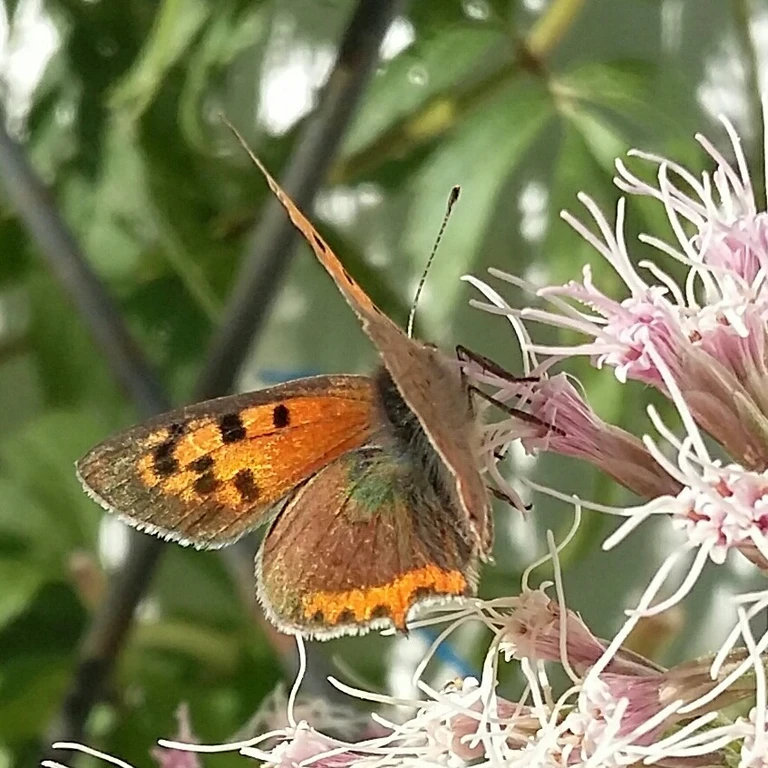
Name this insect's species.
Lycaena phlaeas
